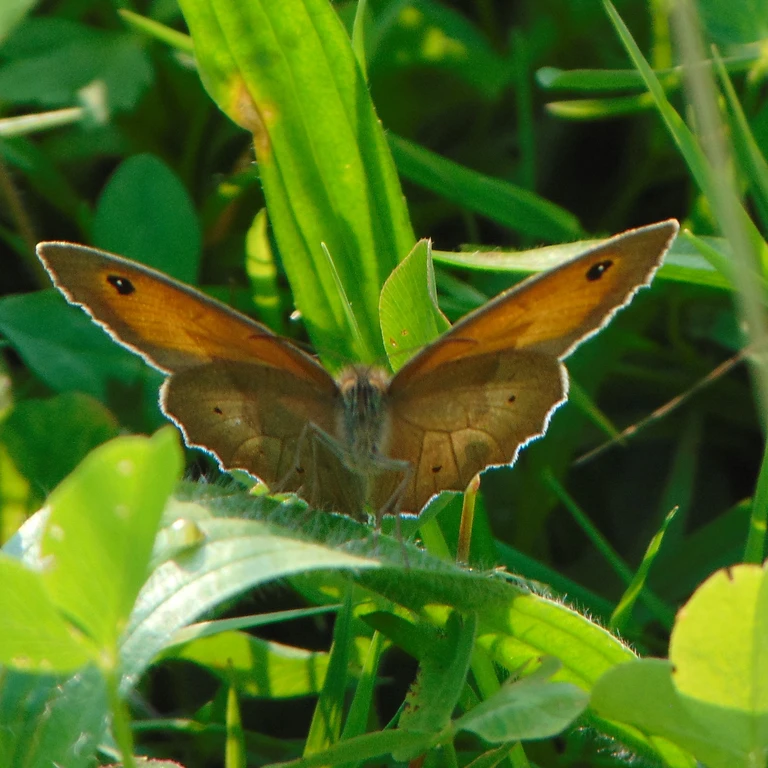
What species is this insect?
Maniola jurtina
